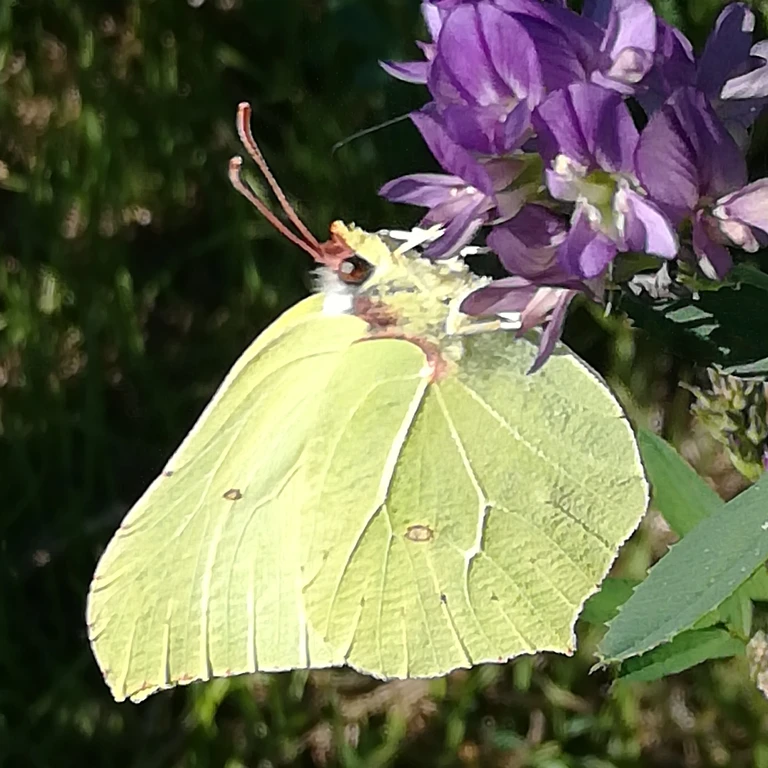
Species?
Gonepteryx rhamni
